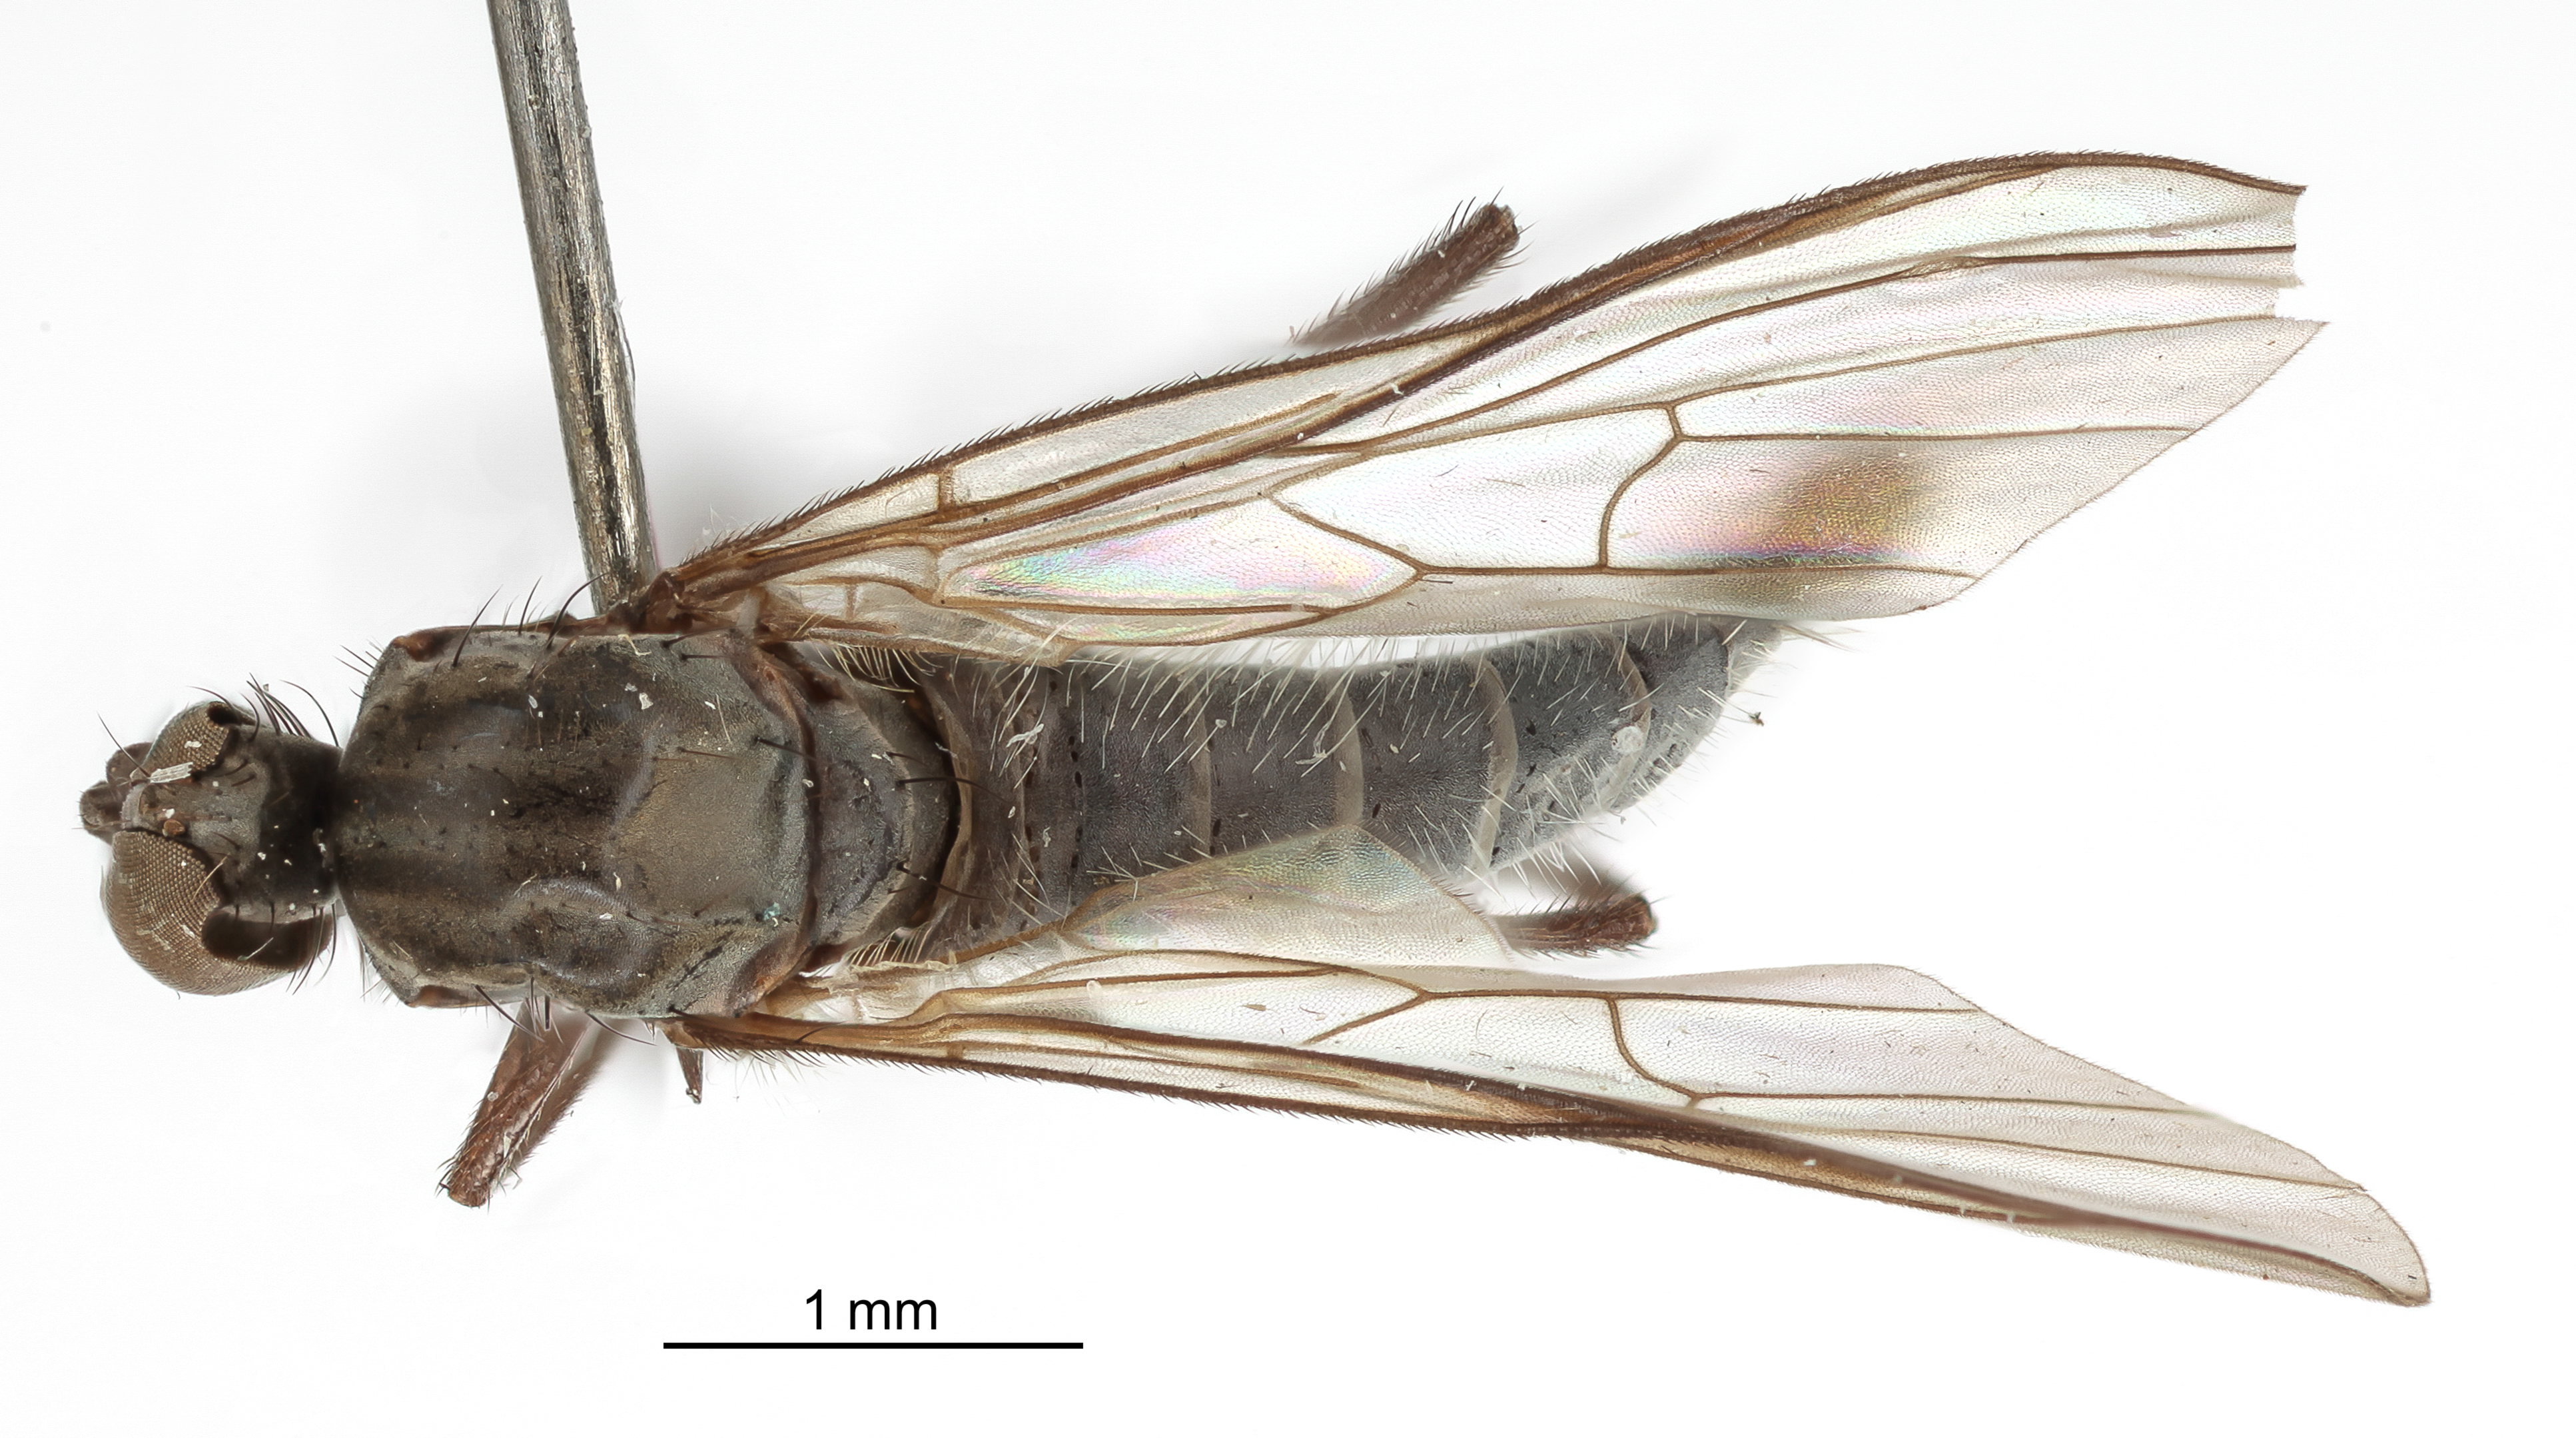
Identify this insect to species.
Rhamphomyia pendella
